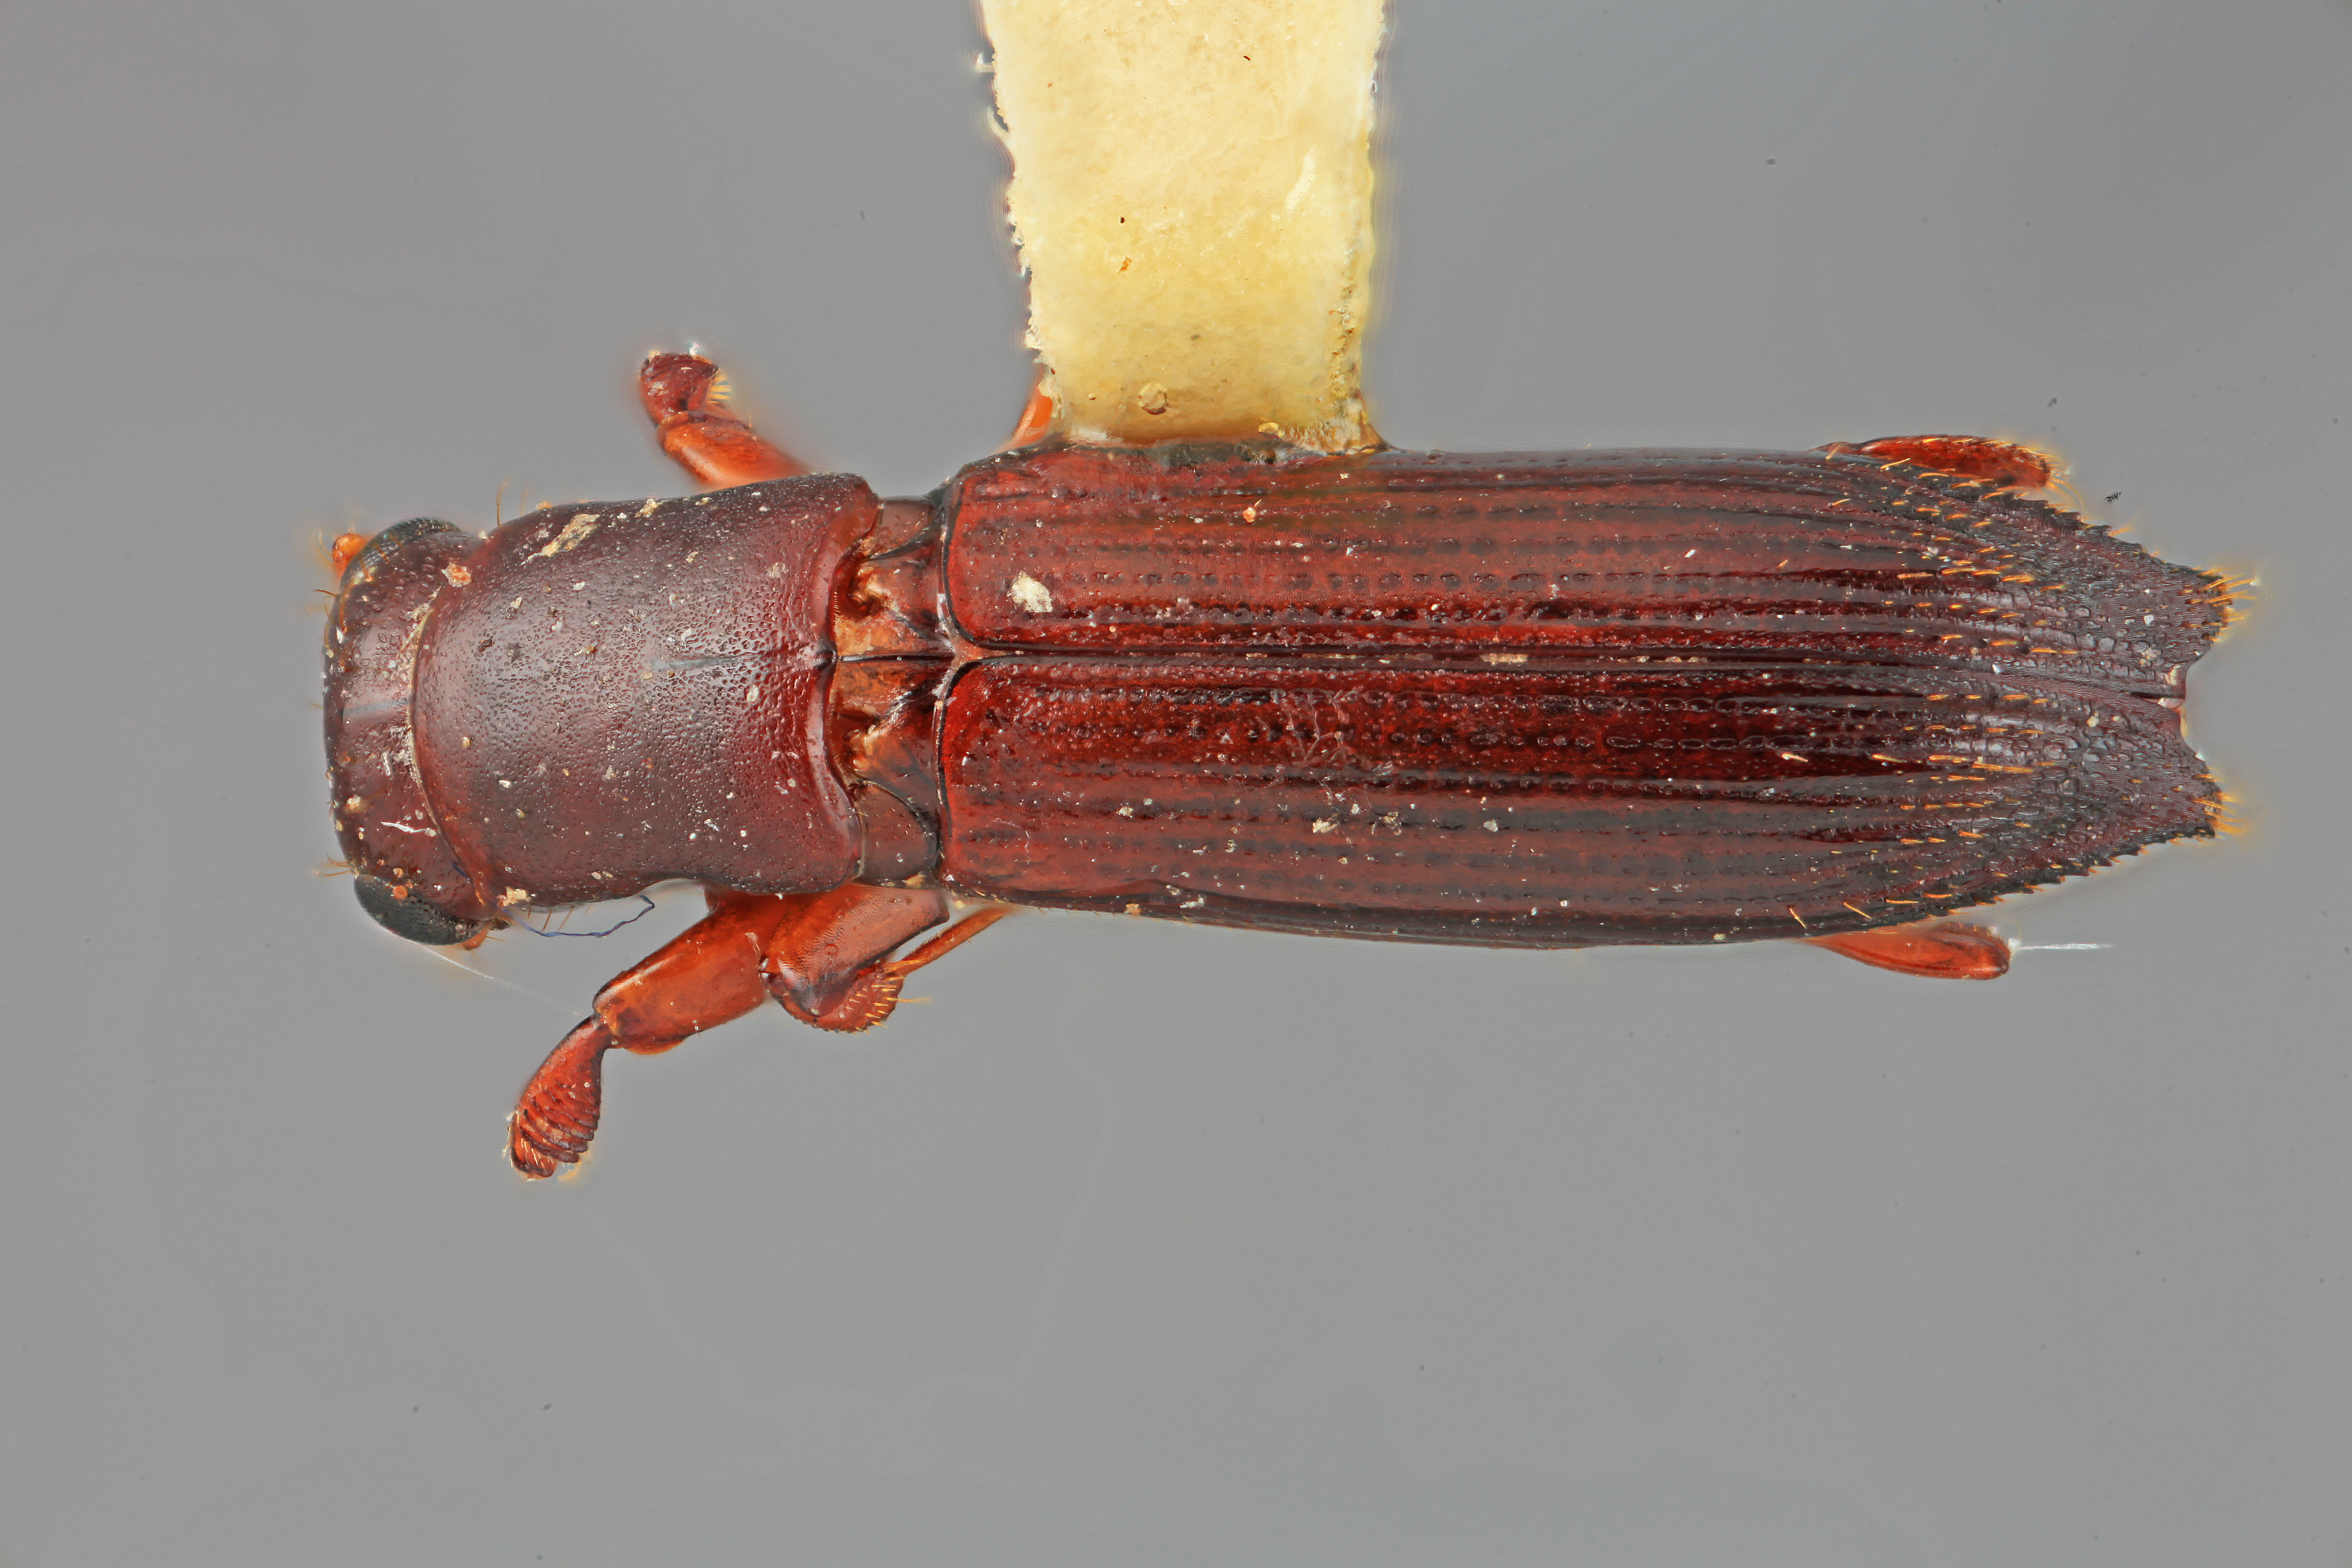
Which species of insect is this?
Platypus angustatulus
